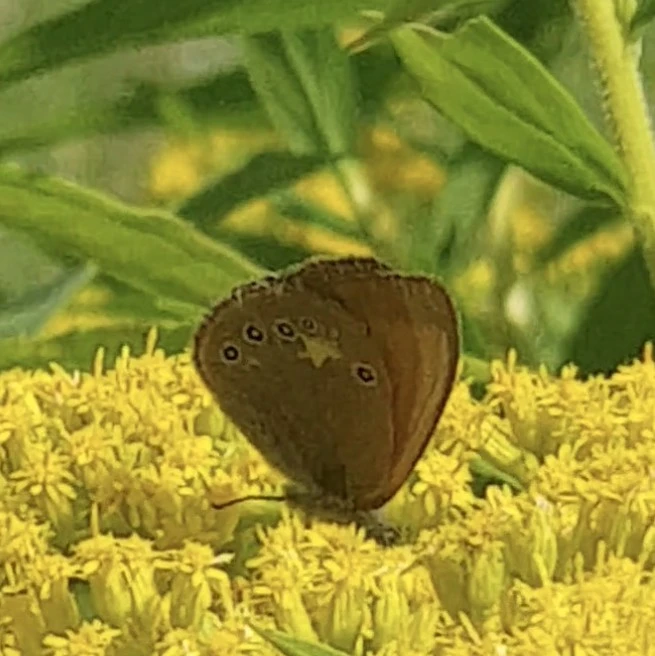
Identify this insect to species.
Coenonympha glycerion (also Coenonympha iphis)
